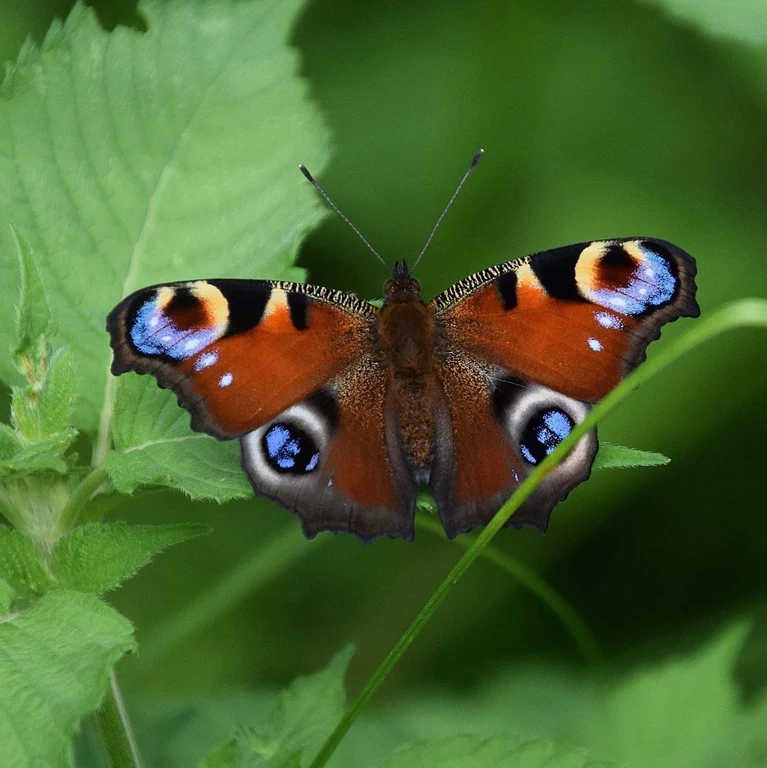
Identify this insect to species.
Aglais io
